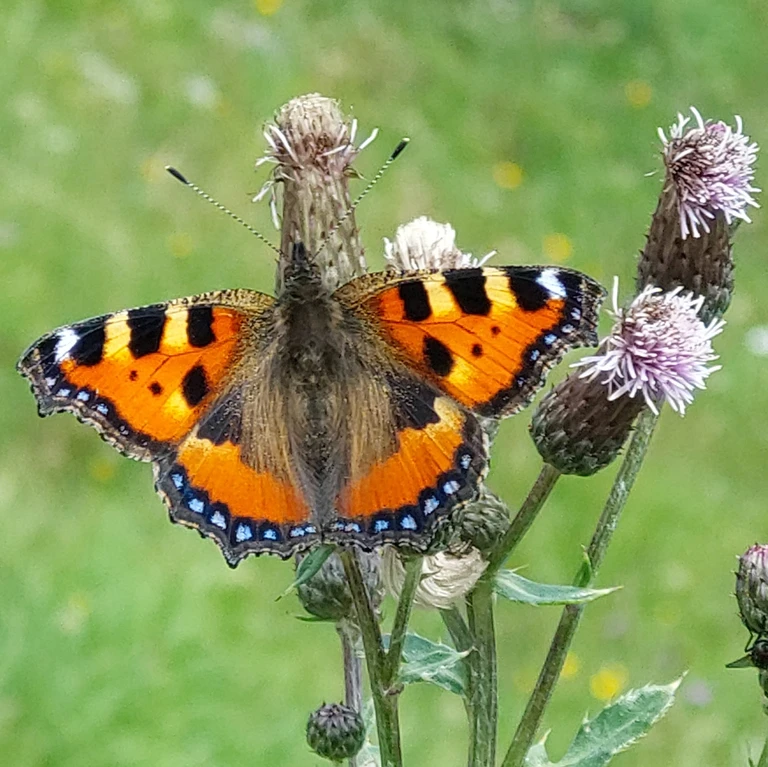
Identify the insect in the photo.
Aglais urticae
